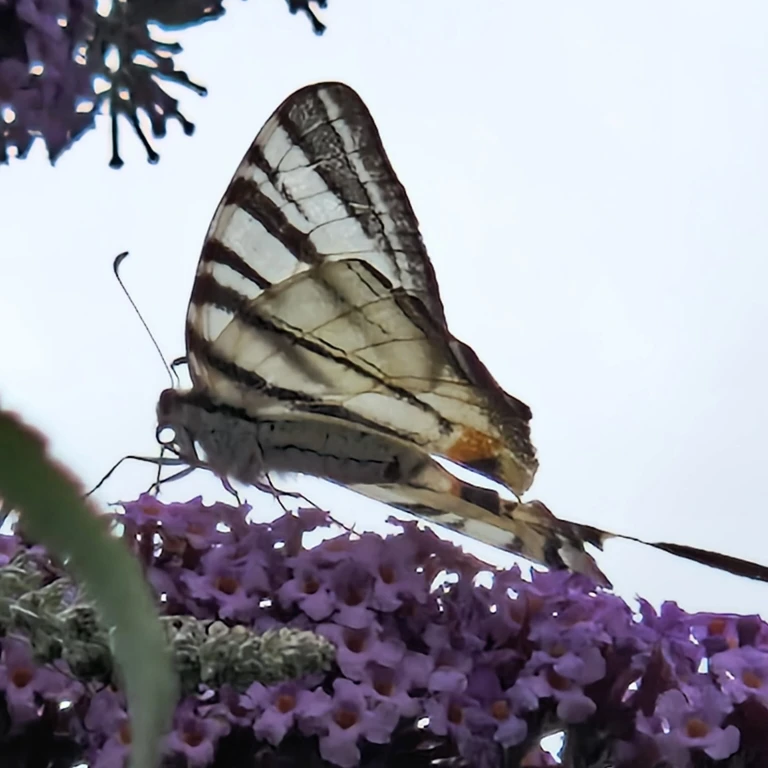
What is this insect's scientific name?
Iphiclides podalirius
